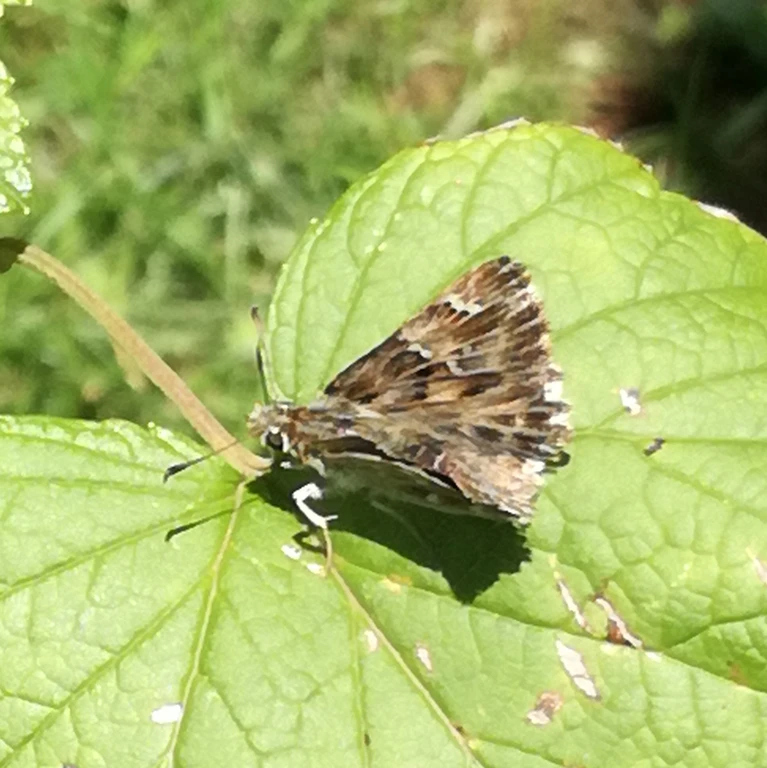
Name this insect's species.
Carcharodus alceae
